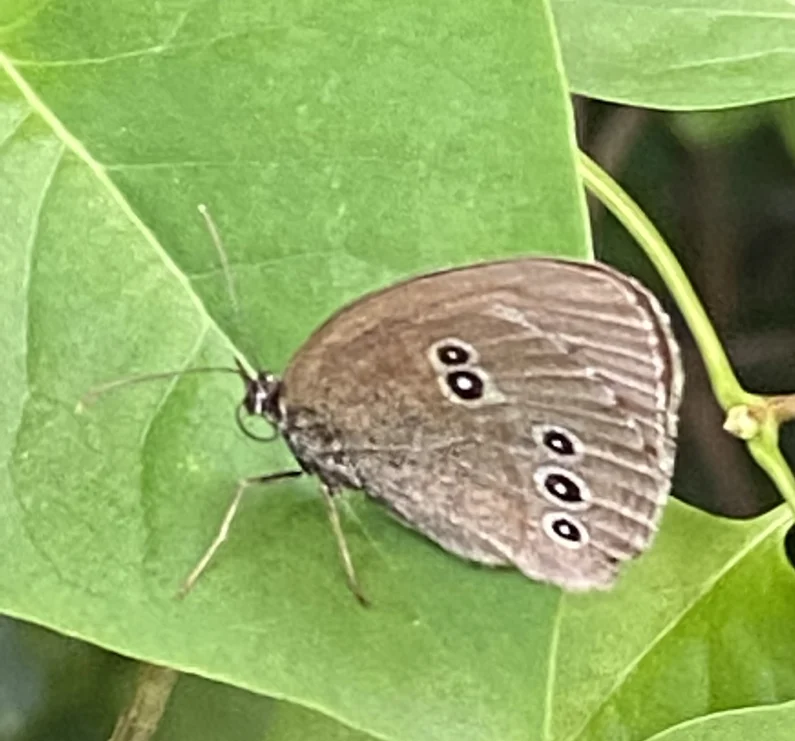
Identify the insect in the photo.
Aphantopus hyperantus
